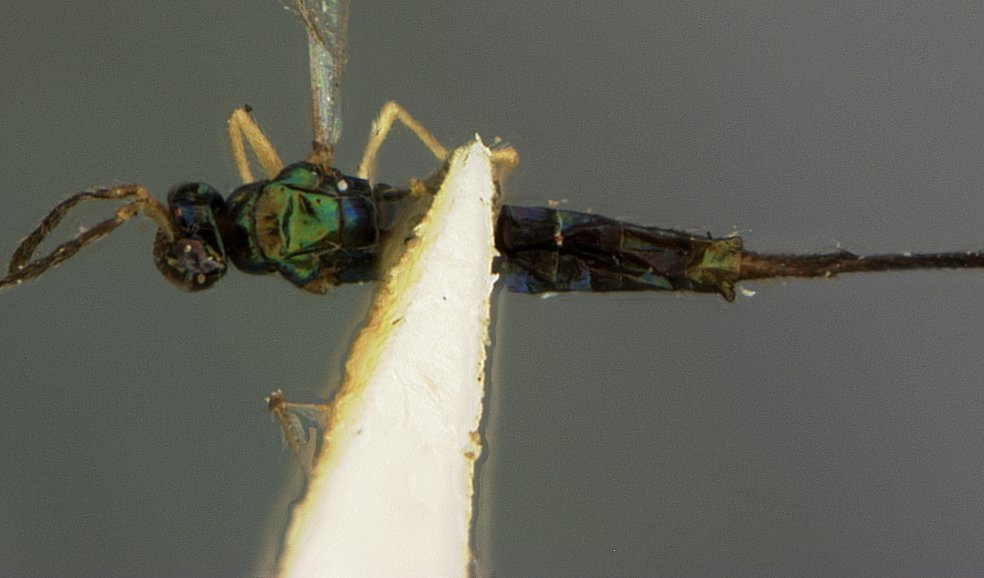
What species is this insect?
Hyperteles polynemae
